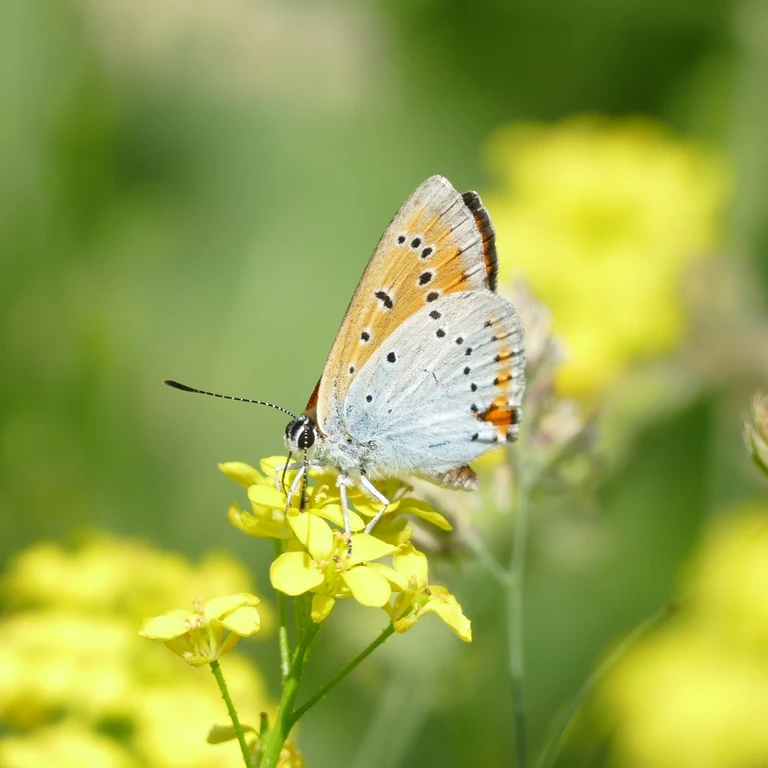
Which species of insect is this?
Lycaena dispar
